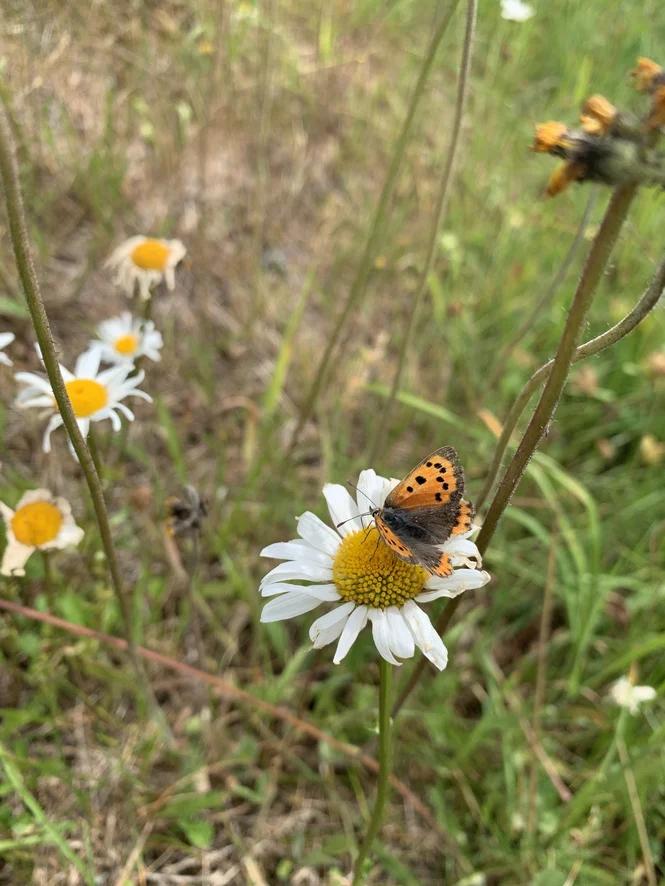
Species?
Lycaena phlaeas
